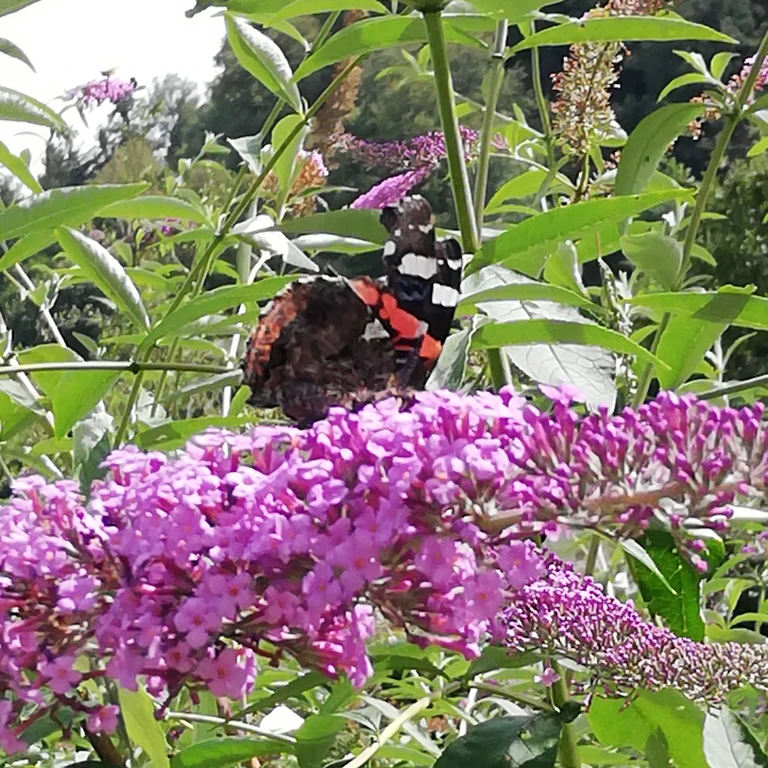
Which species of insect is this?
Vanessa atalanta
